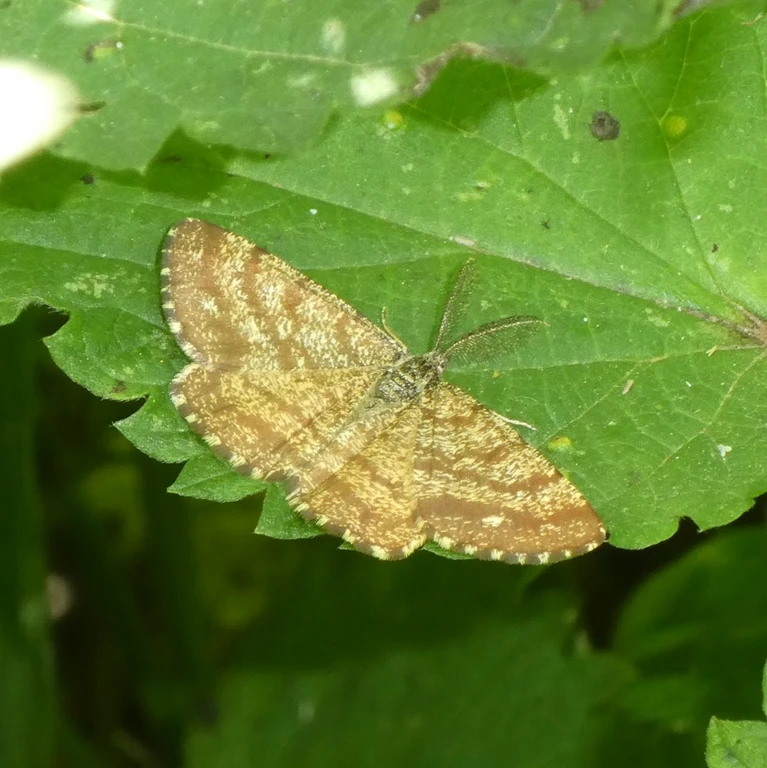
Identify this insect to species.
Ematurga atomaria
